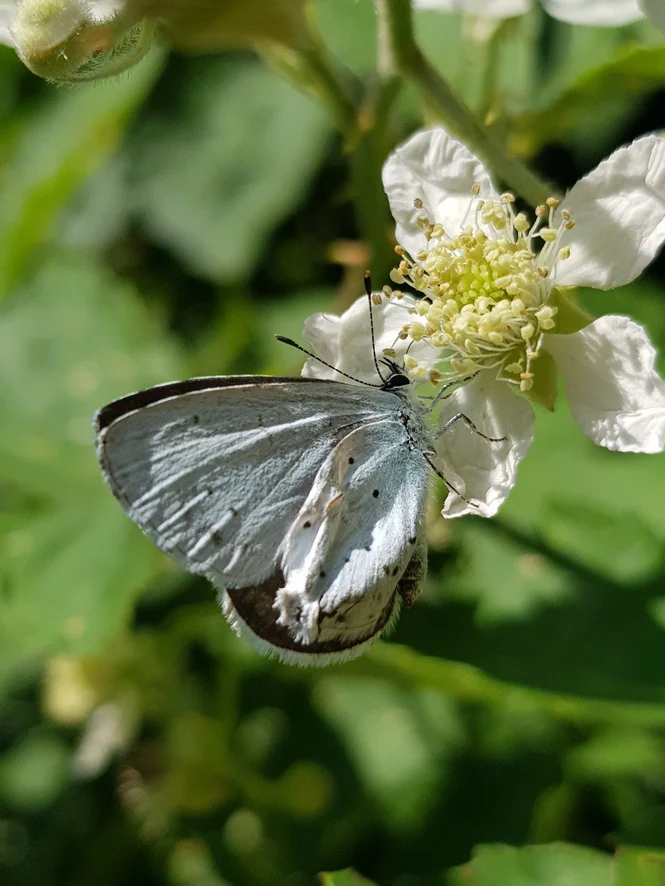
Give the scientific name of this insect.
Celastrina argiolus
